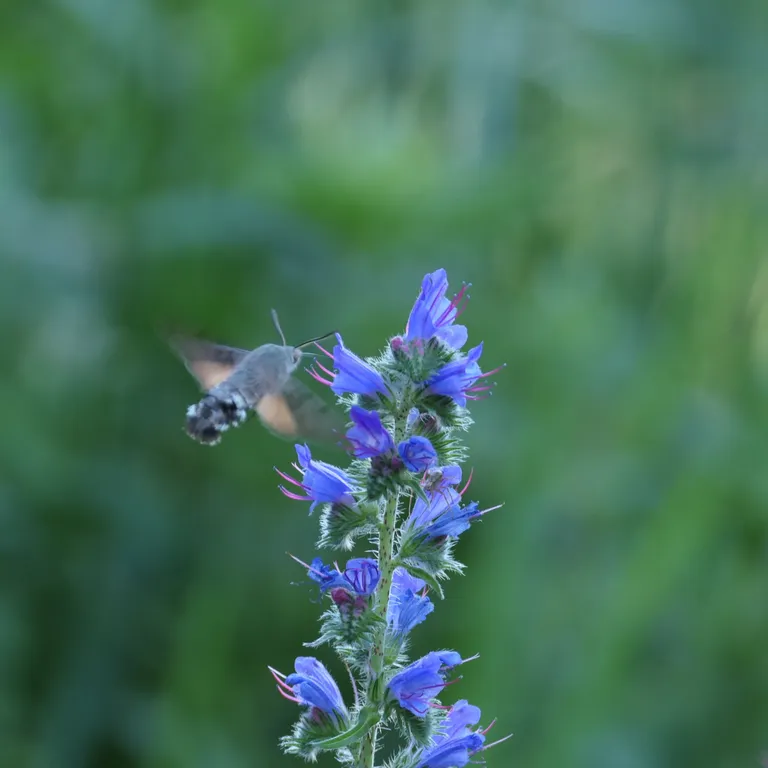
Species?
Macroglossum stellatarum
